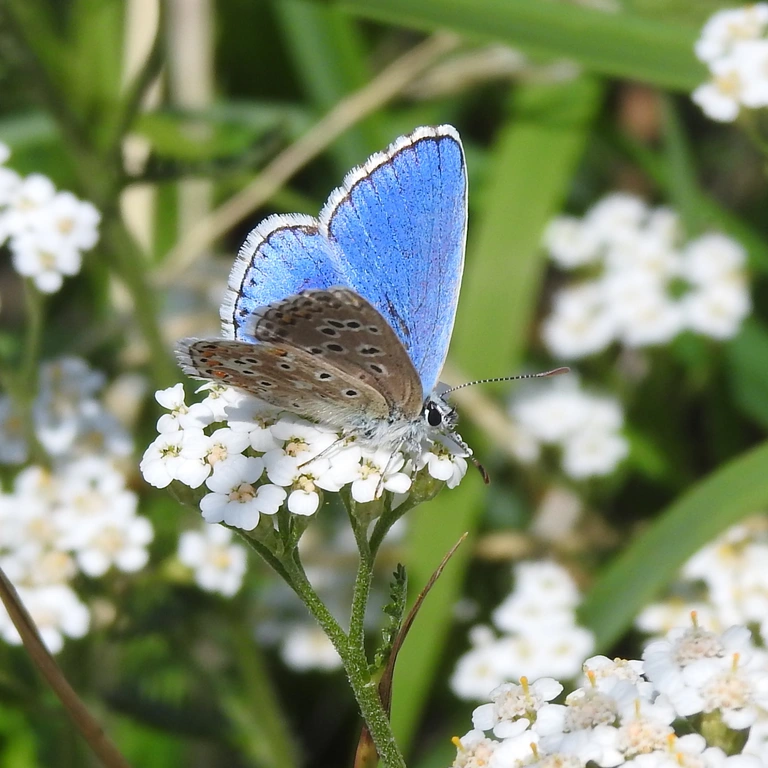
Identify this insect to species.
Lysandra bellargus
